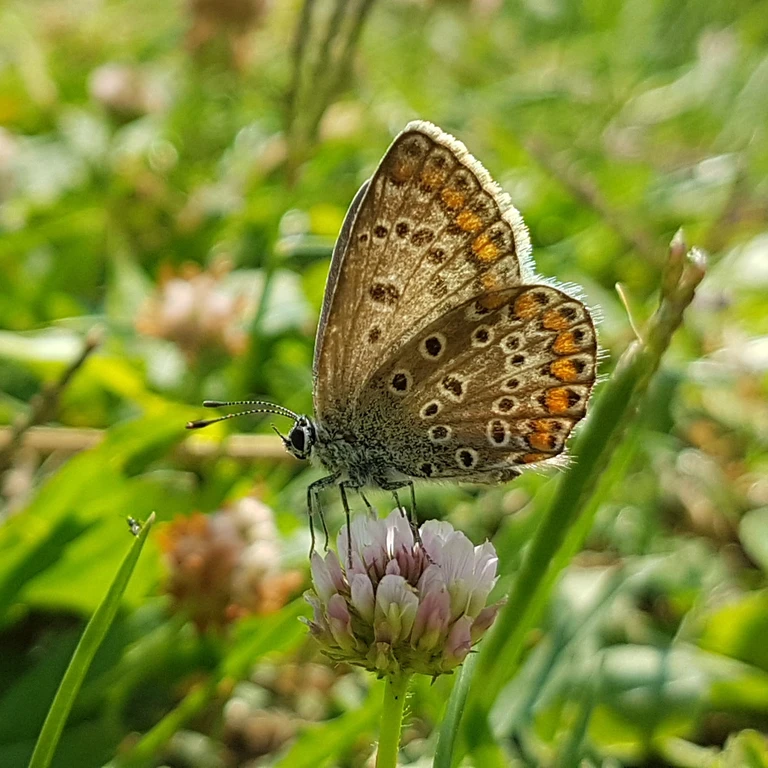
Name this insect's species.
Polyommatus icarus
